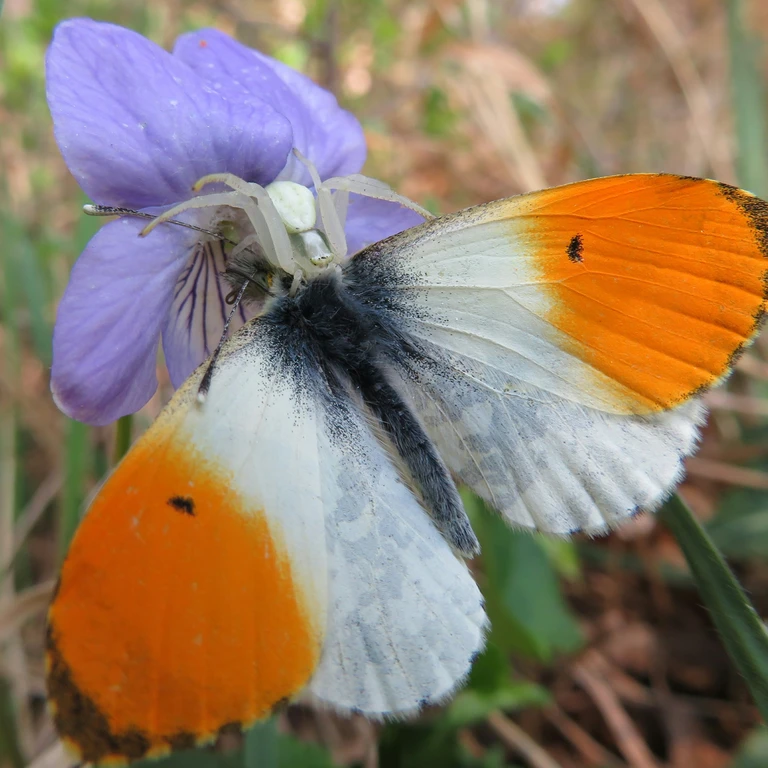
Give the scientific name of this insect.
Anthocharis cardamines
